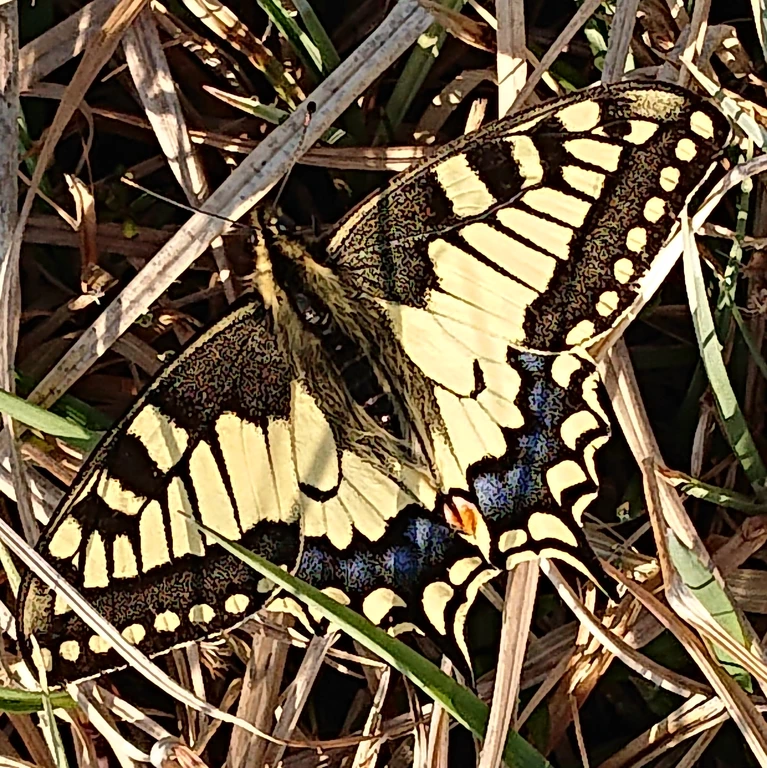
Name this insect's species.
Papilio machaon
